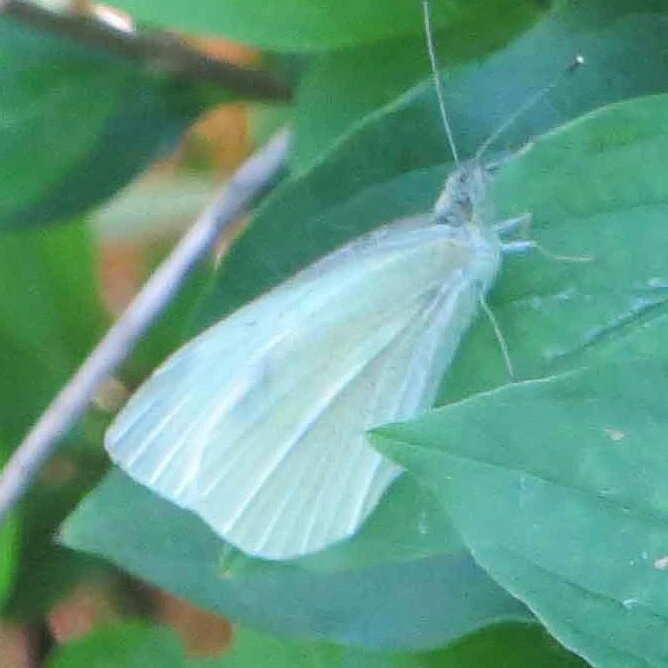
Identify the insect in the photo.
Pieris rapae
